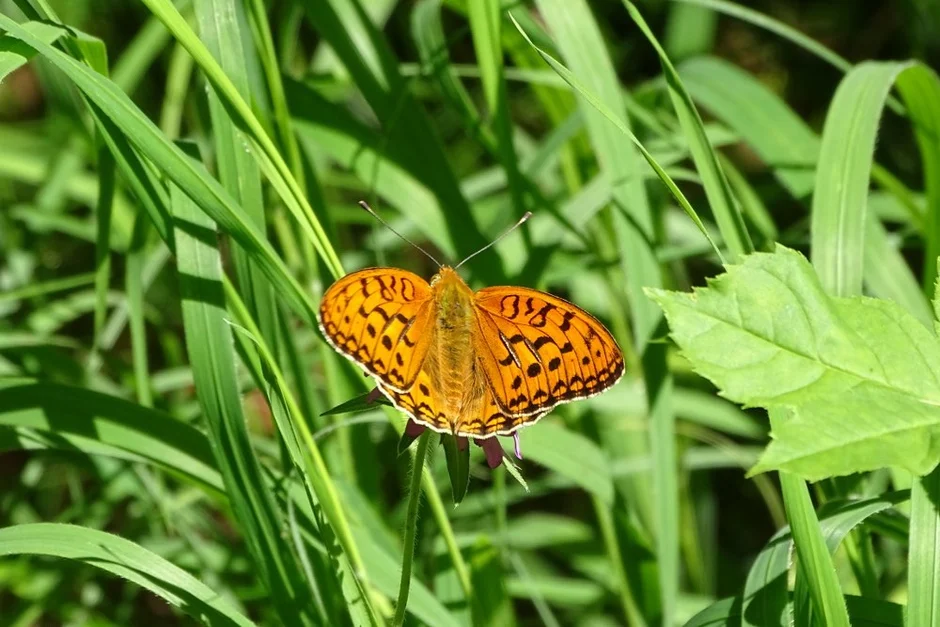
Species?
Fabriciana adippe
